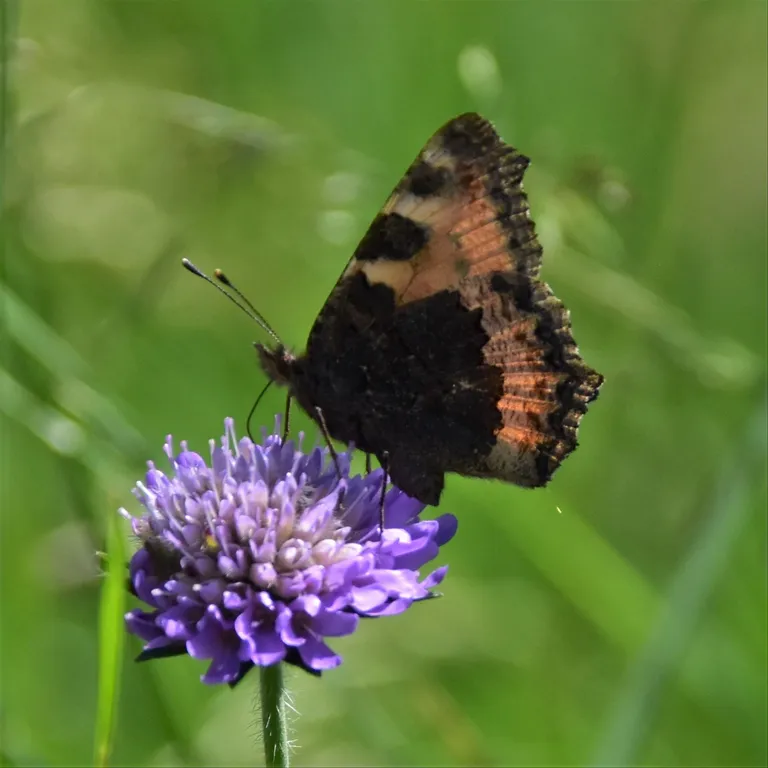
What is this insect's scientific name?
Aglais urticae
